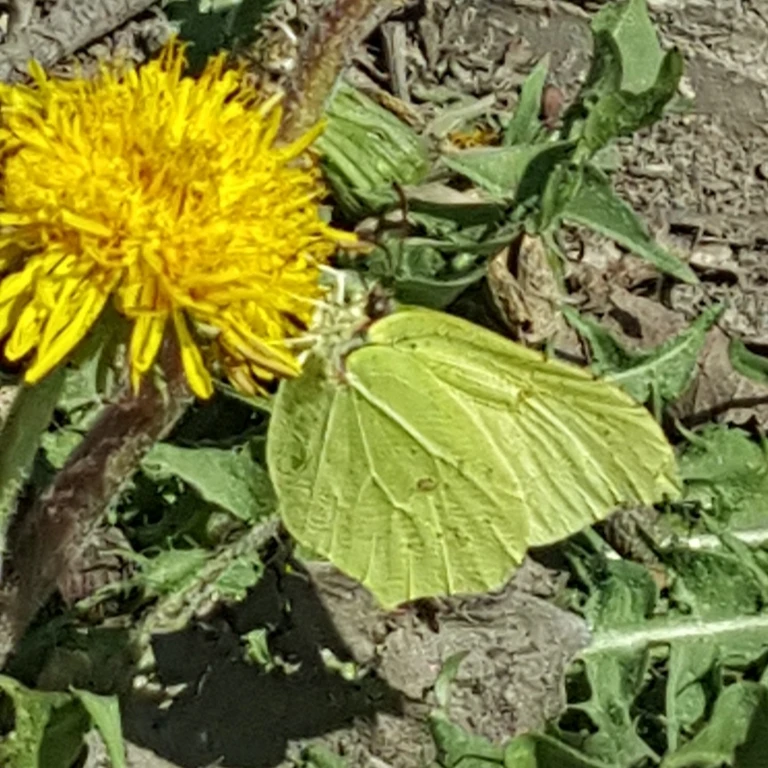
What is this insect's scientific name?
Gonepteryx rhamni
